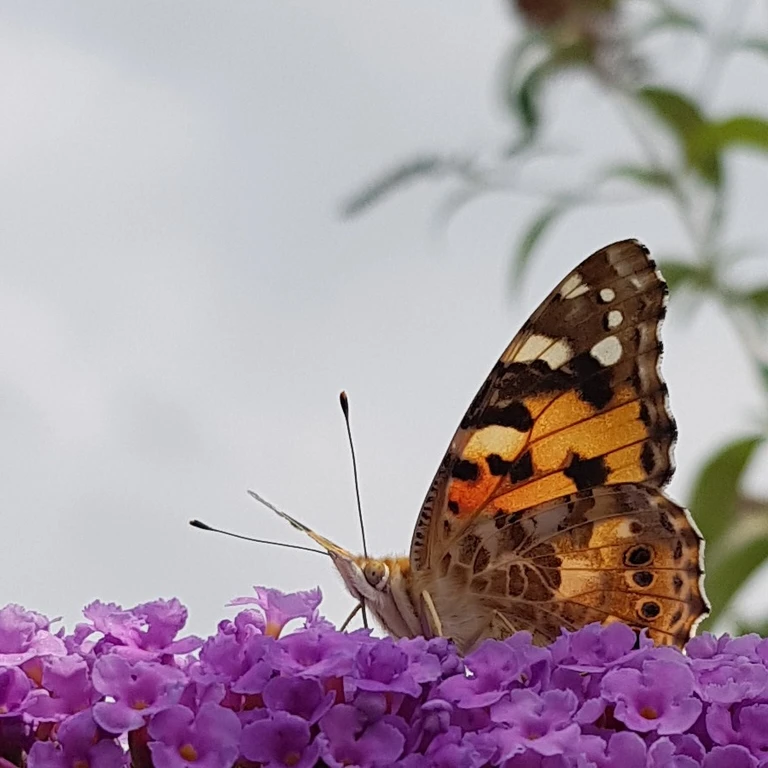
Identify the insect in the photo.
Vanessa cardui
